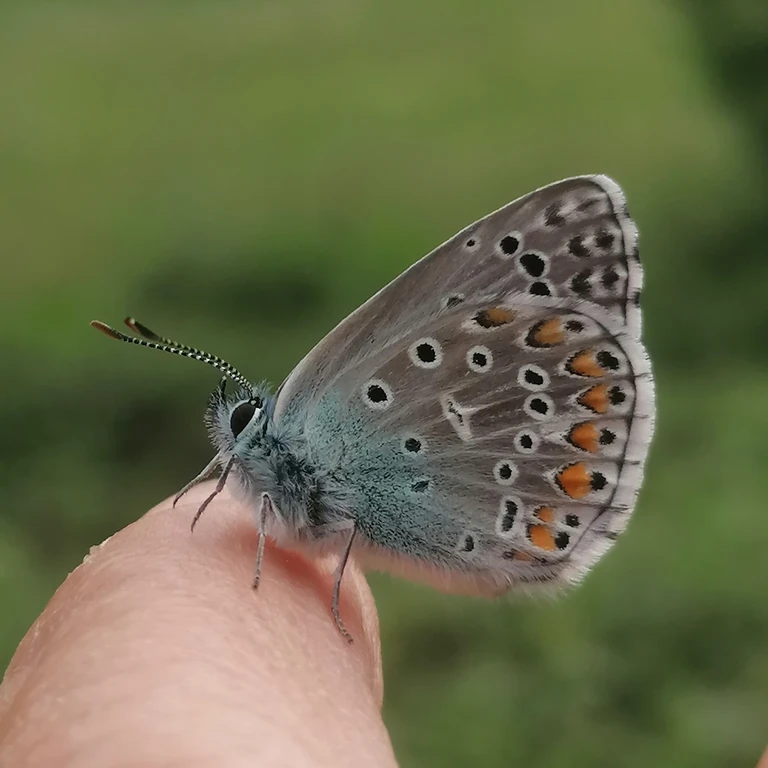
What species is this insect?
Lysandra bellargus
